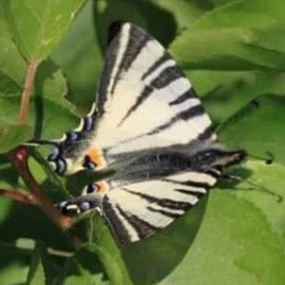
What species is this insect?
Iphiclides podalirius
